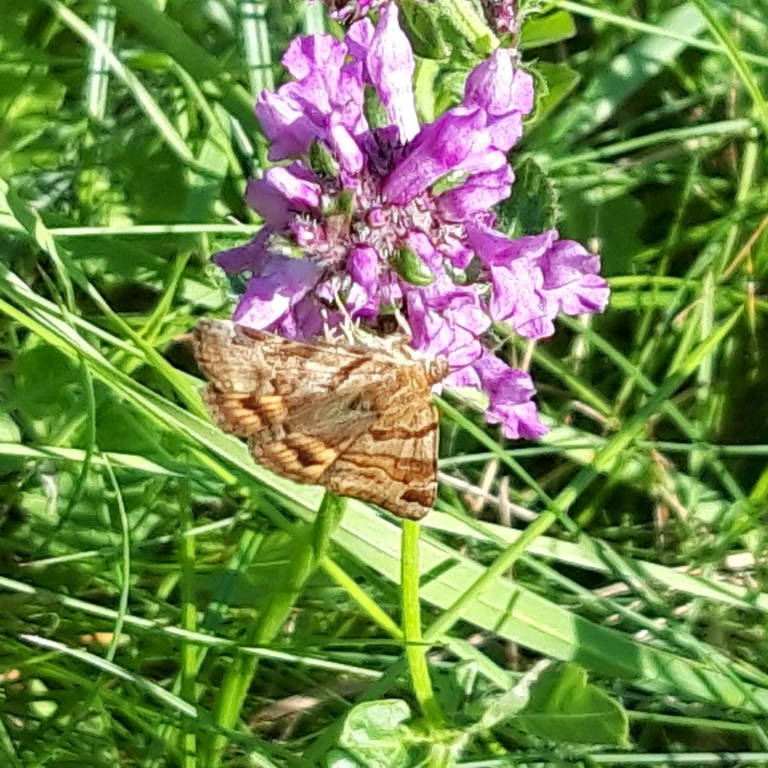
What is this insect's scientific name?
Euclidia glyphica
